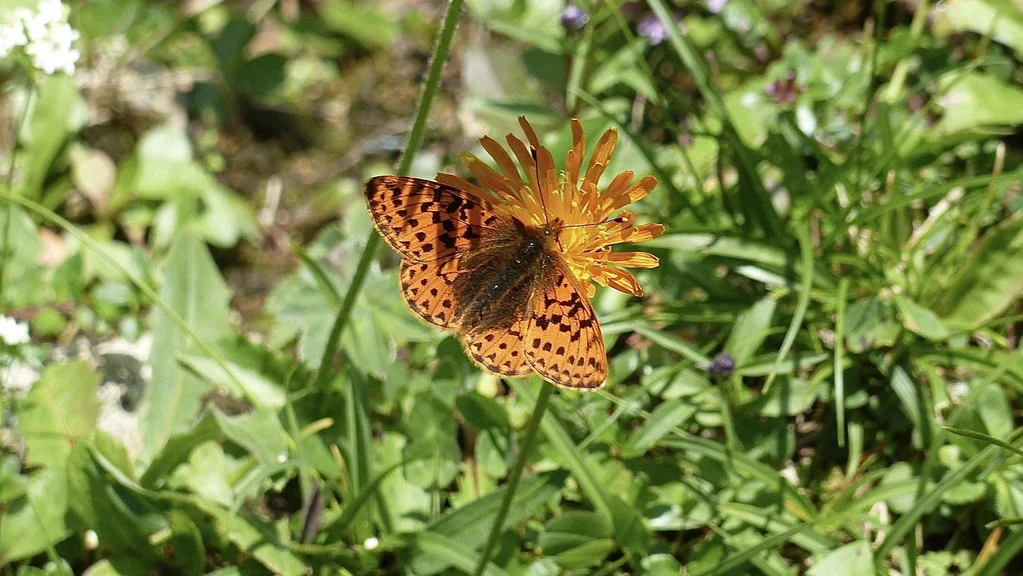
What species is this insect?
Boloria aquilonaris
